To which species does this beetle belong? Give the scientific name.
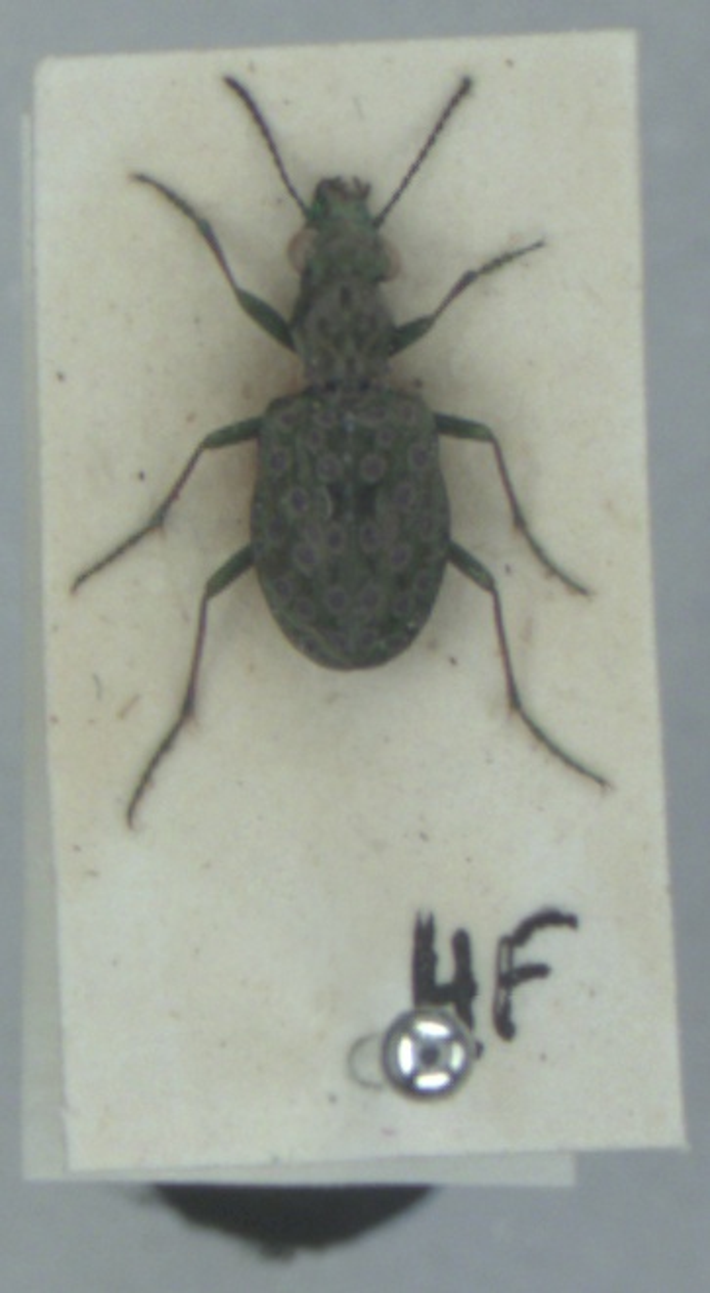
Elaphrus riparius
